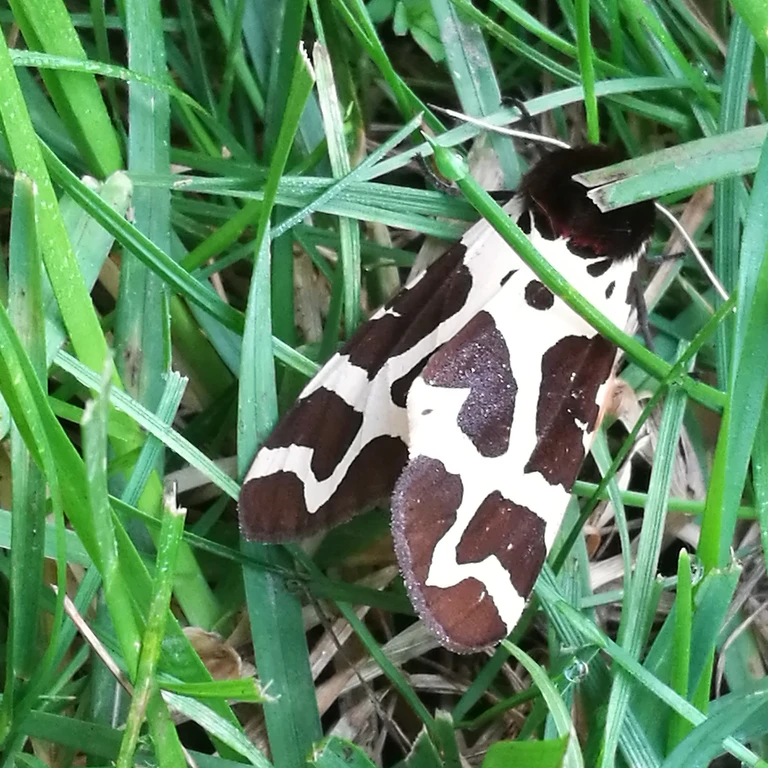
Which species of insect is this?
Arctia caja
